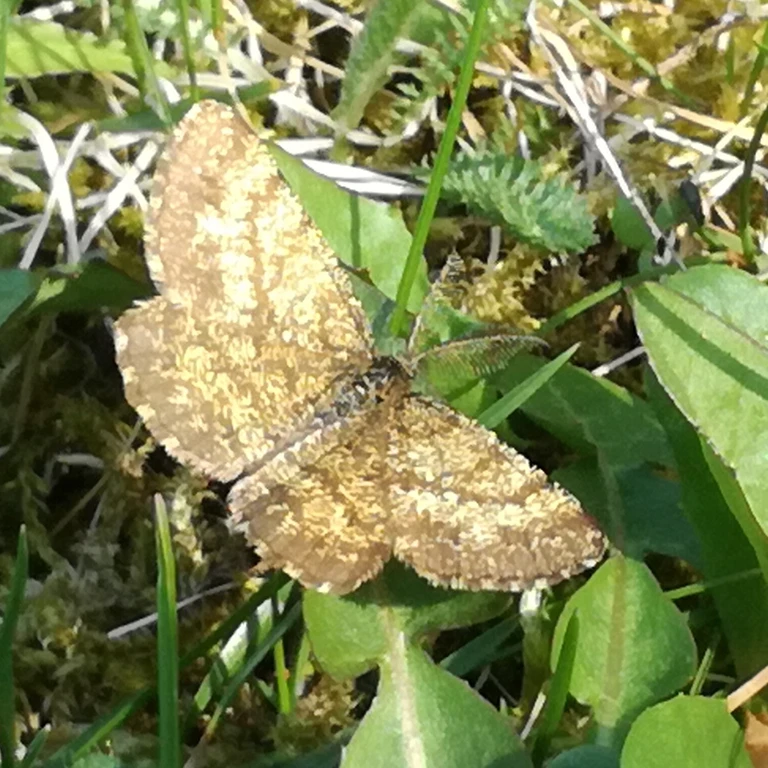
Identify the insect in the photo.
Ematurga atomaria
